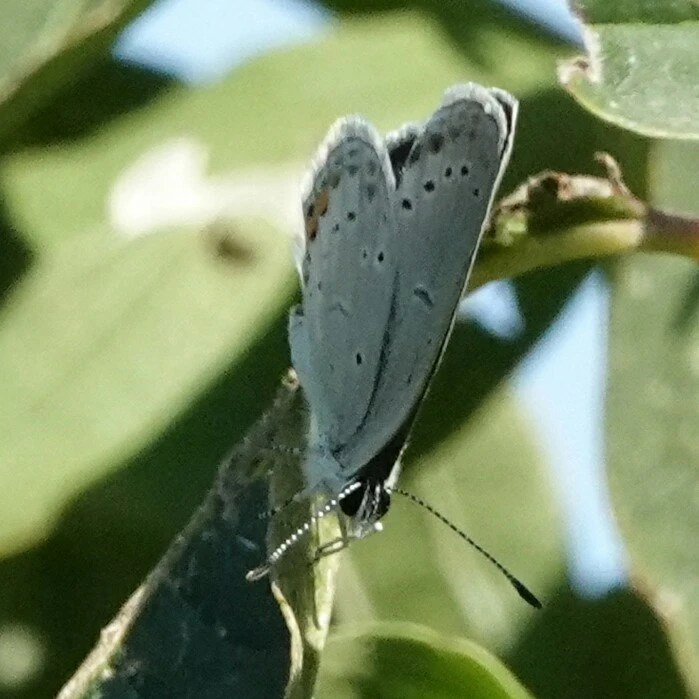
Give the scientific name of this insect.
Cupido argiades (also Elkalyce argiades)
